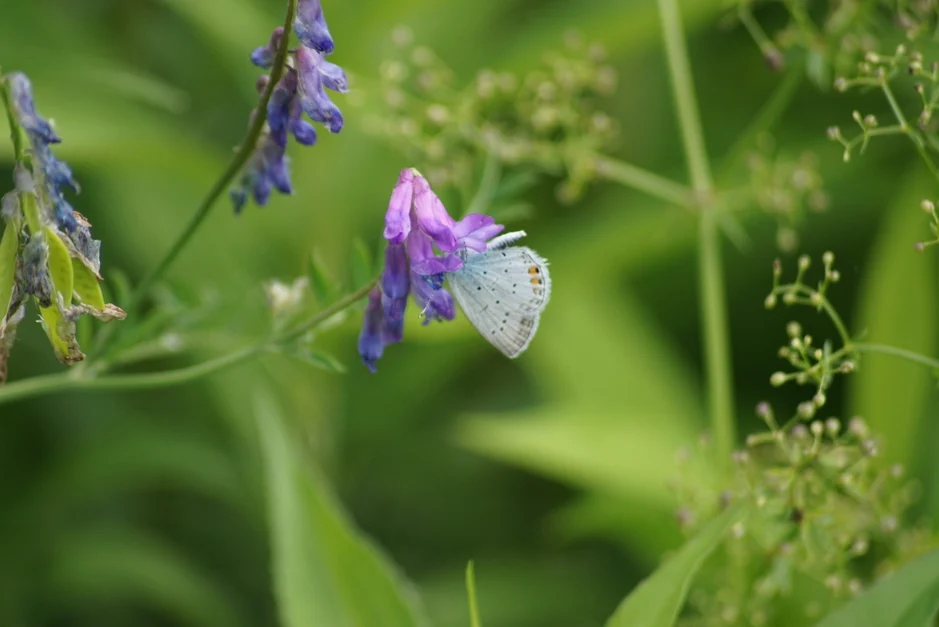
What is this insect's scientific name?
Cupido argiades (also Elkalyce argiades)
